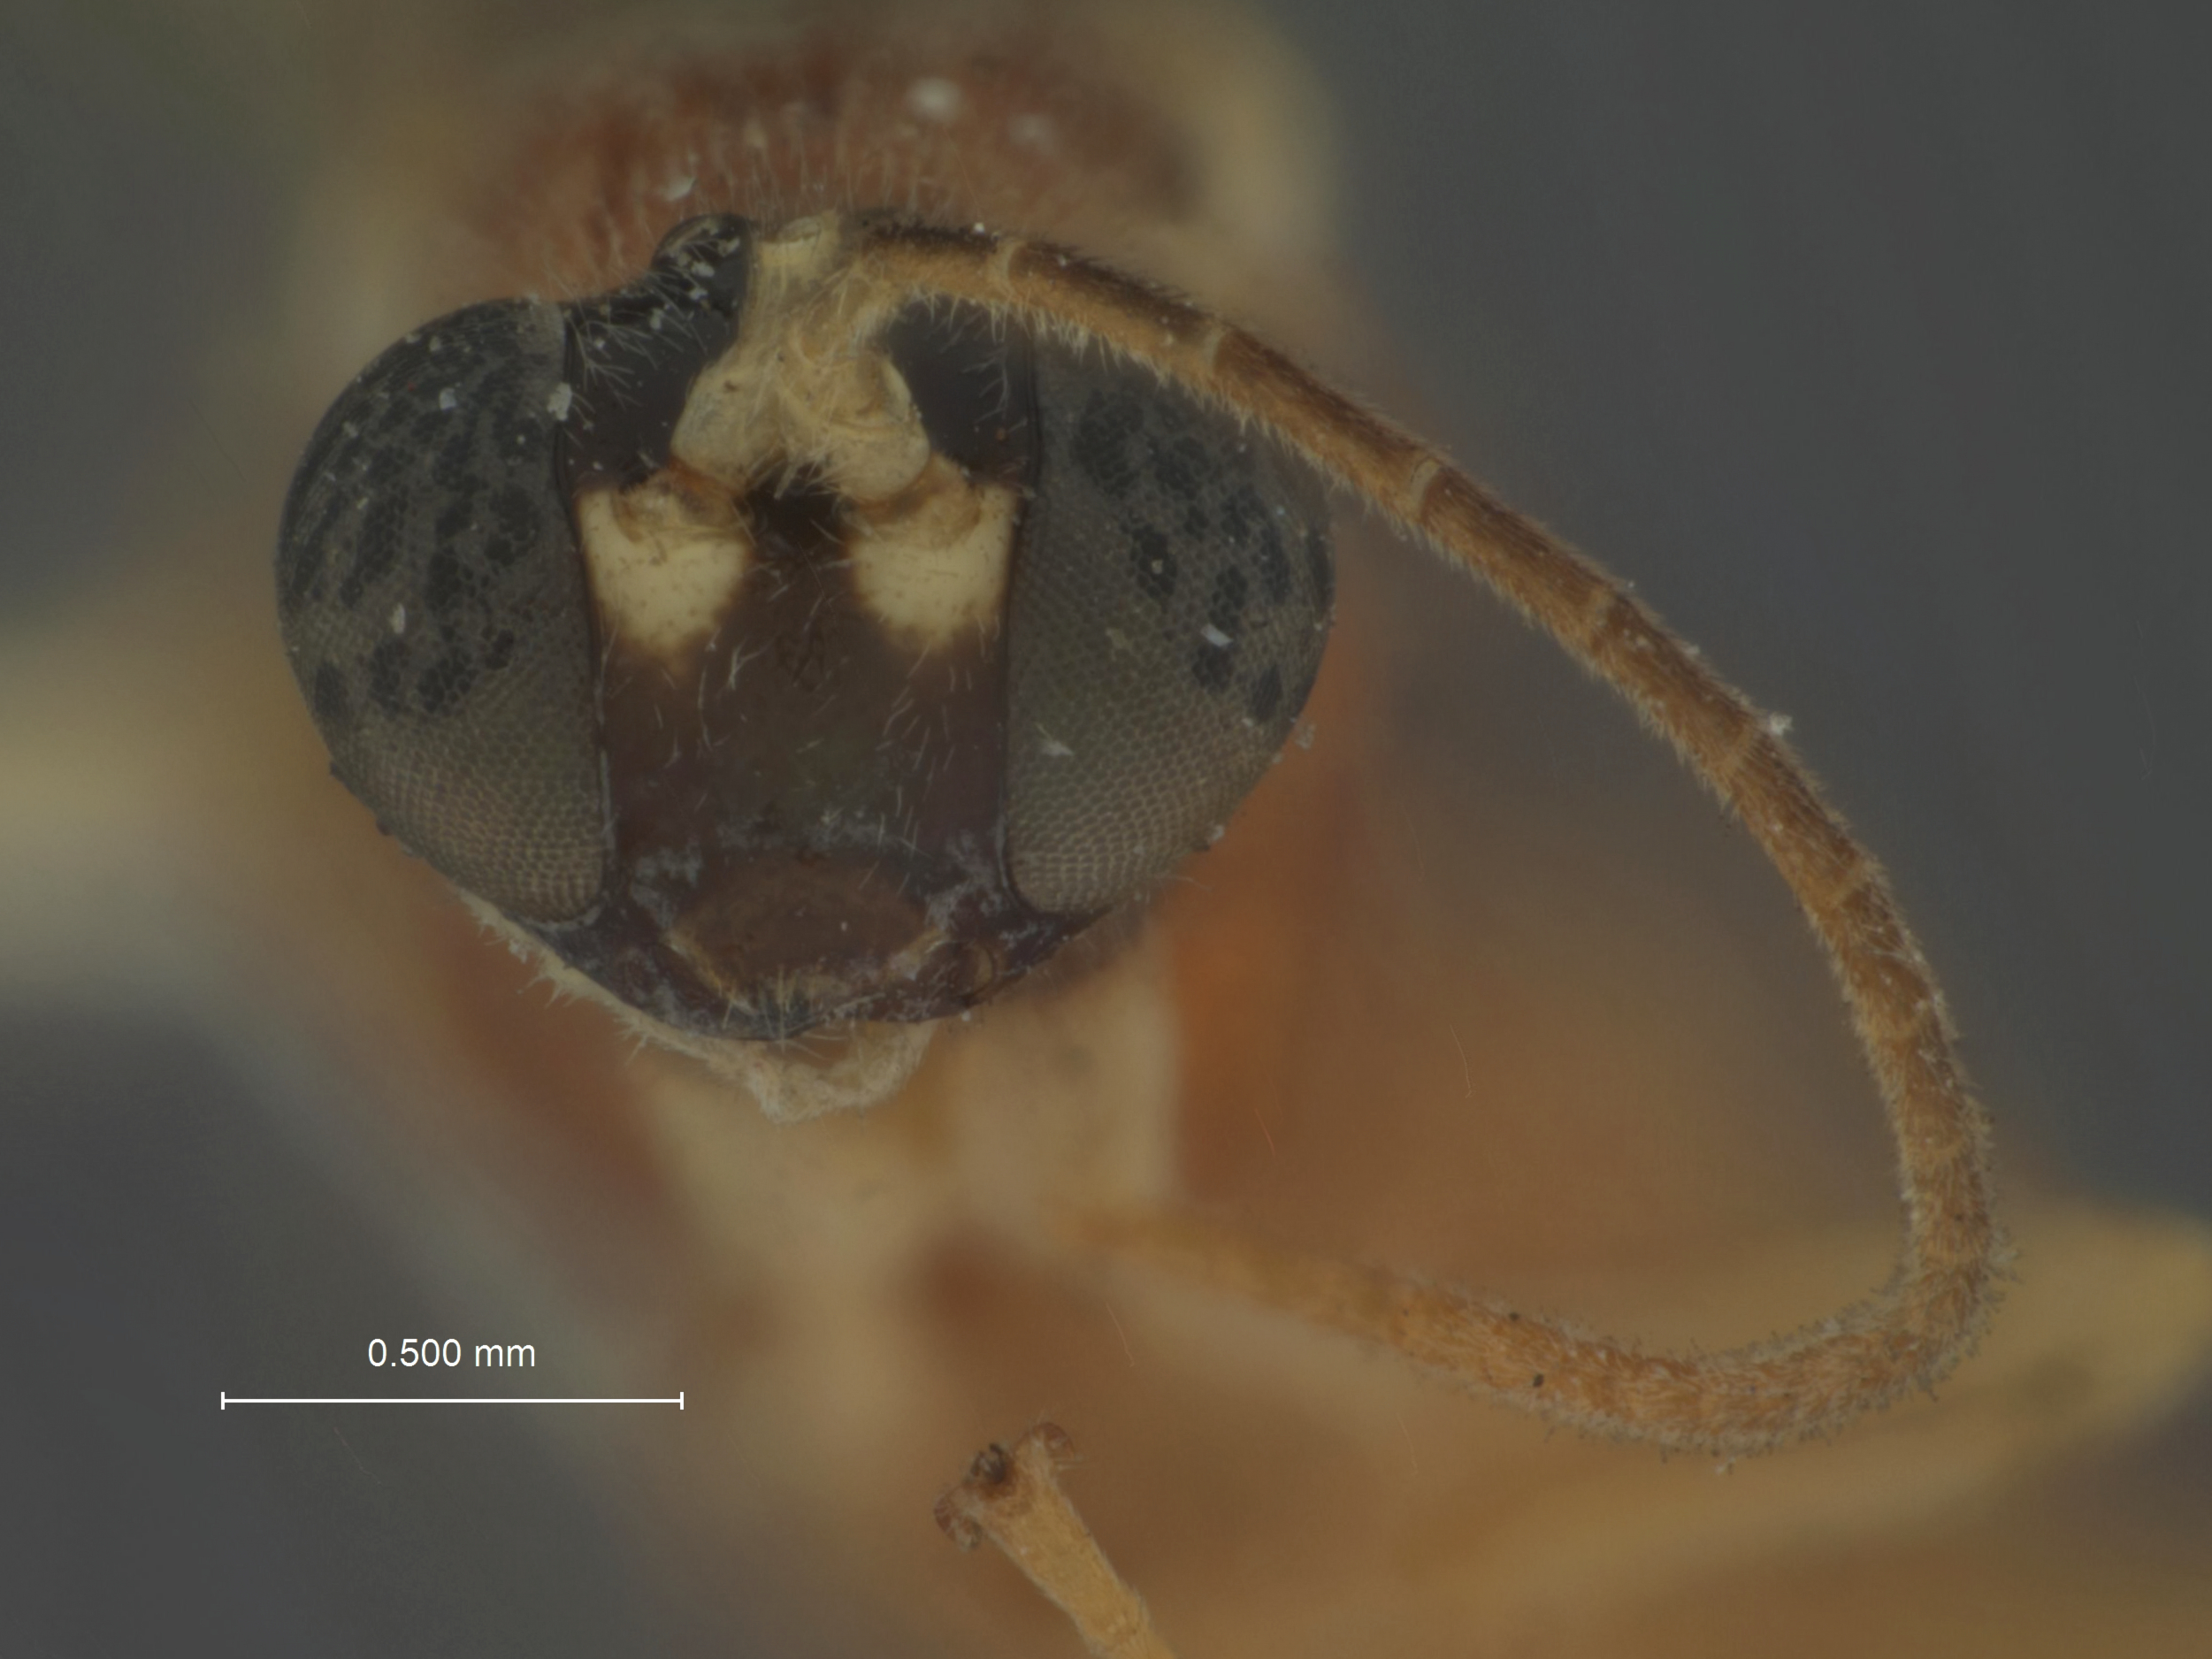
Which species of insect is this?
Epiurus carpocapsae
